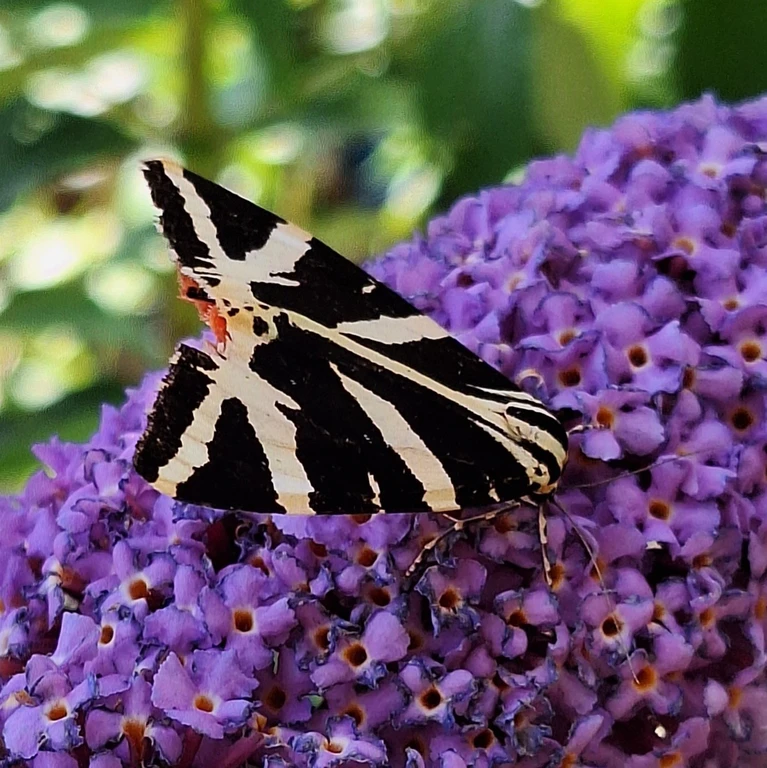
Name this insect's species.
Euplagia quadripunctaria
